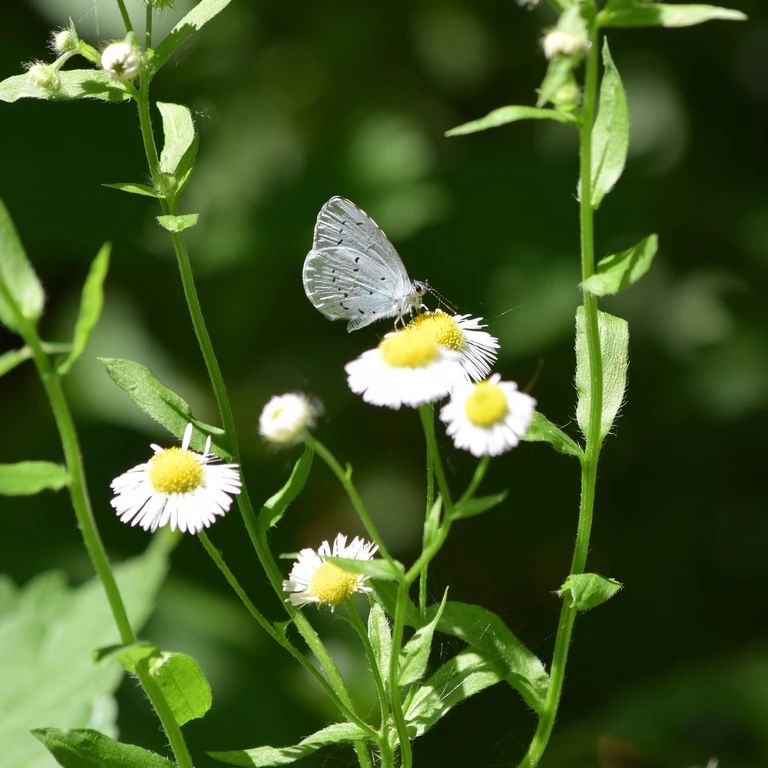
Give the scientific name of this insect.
Celastrina argiolus
